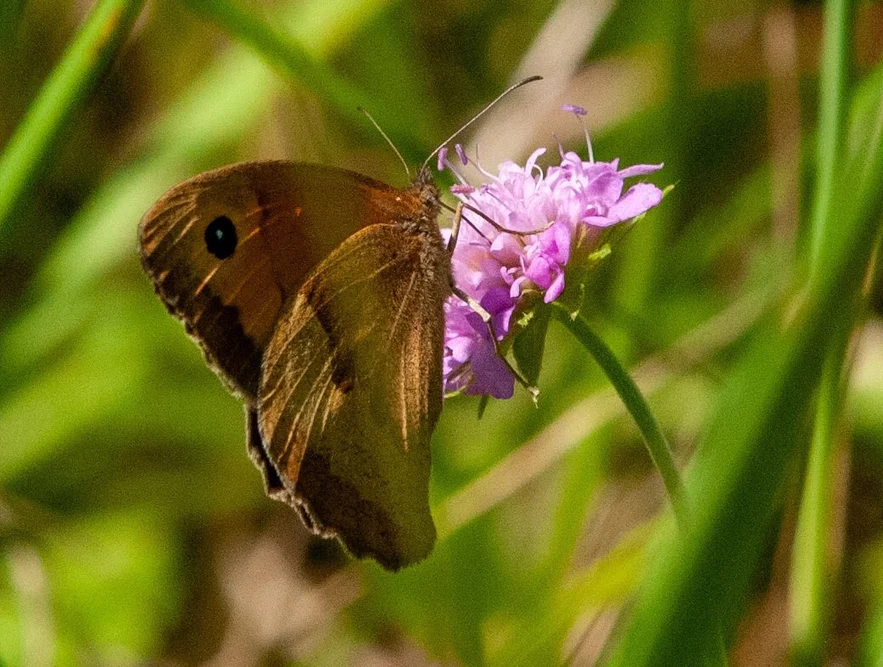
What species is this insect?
Maniola jurtina
